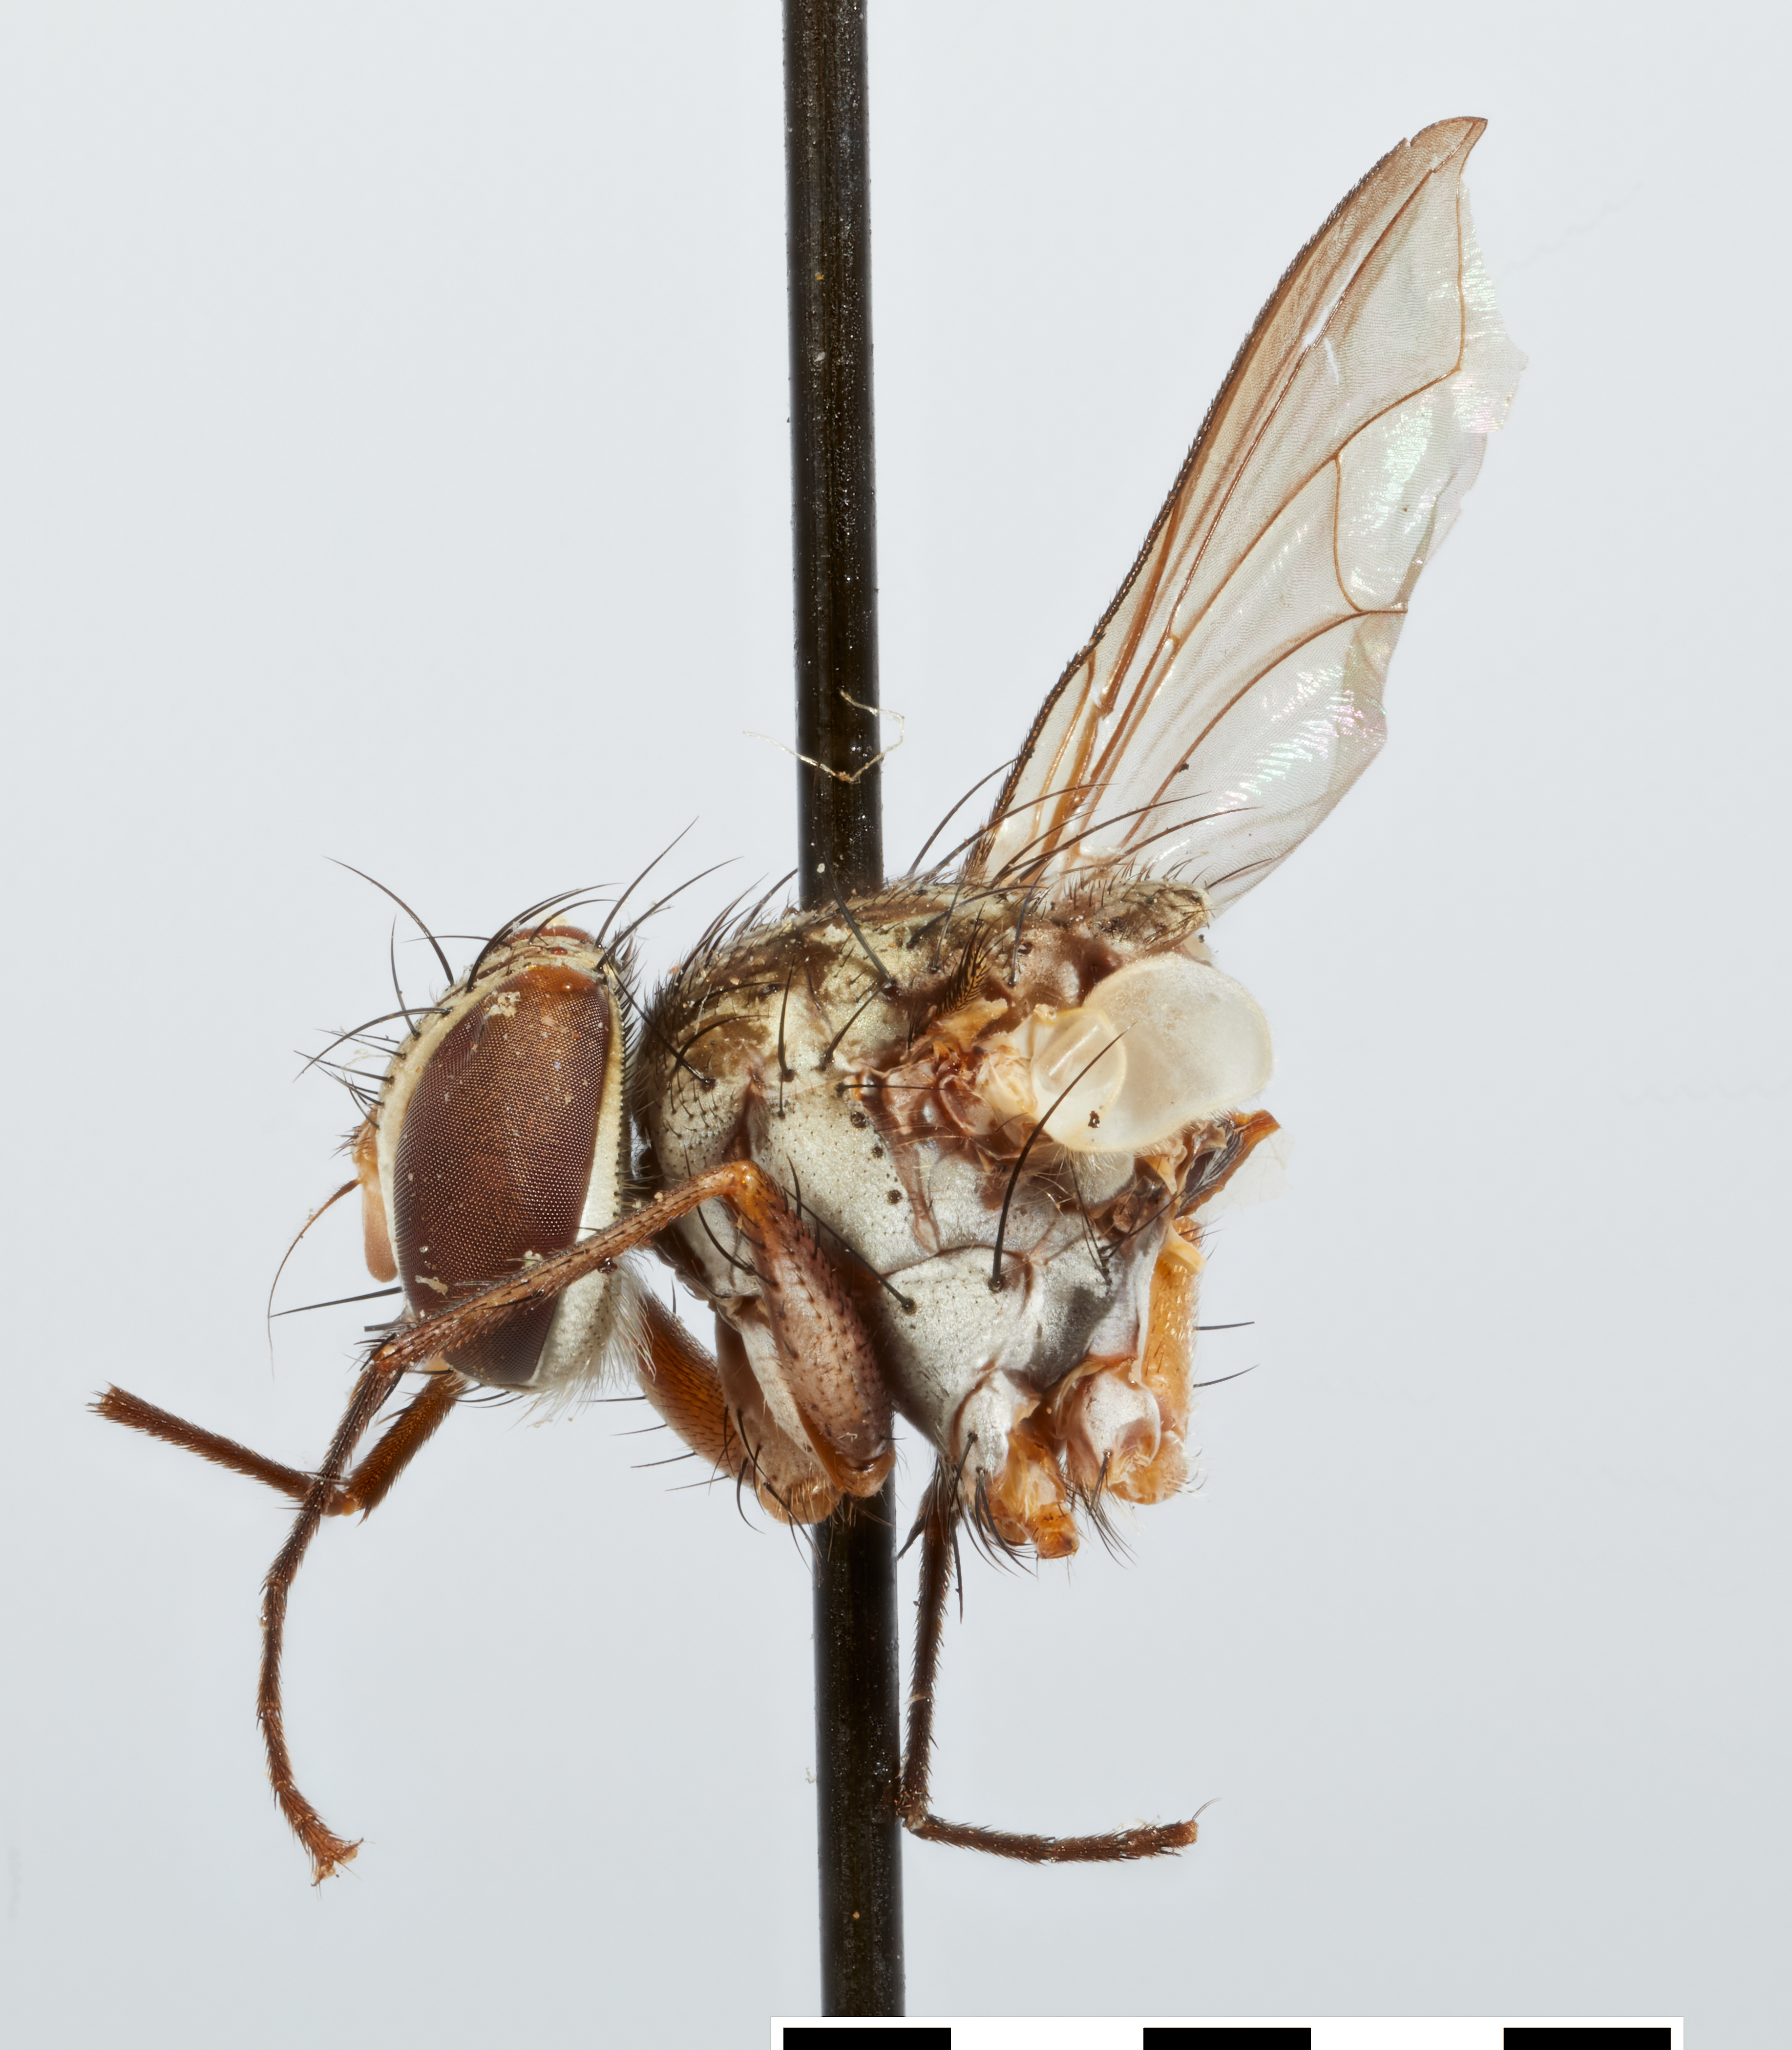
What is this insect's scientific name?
Oestrogastrodes similis
